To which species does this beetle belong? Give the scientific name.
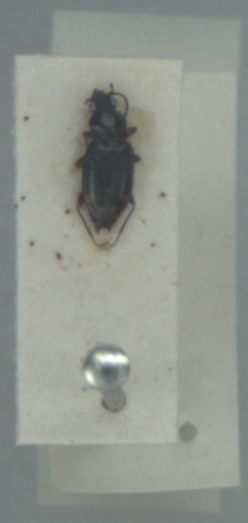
Bembidion lunulatum
